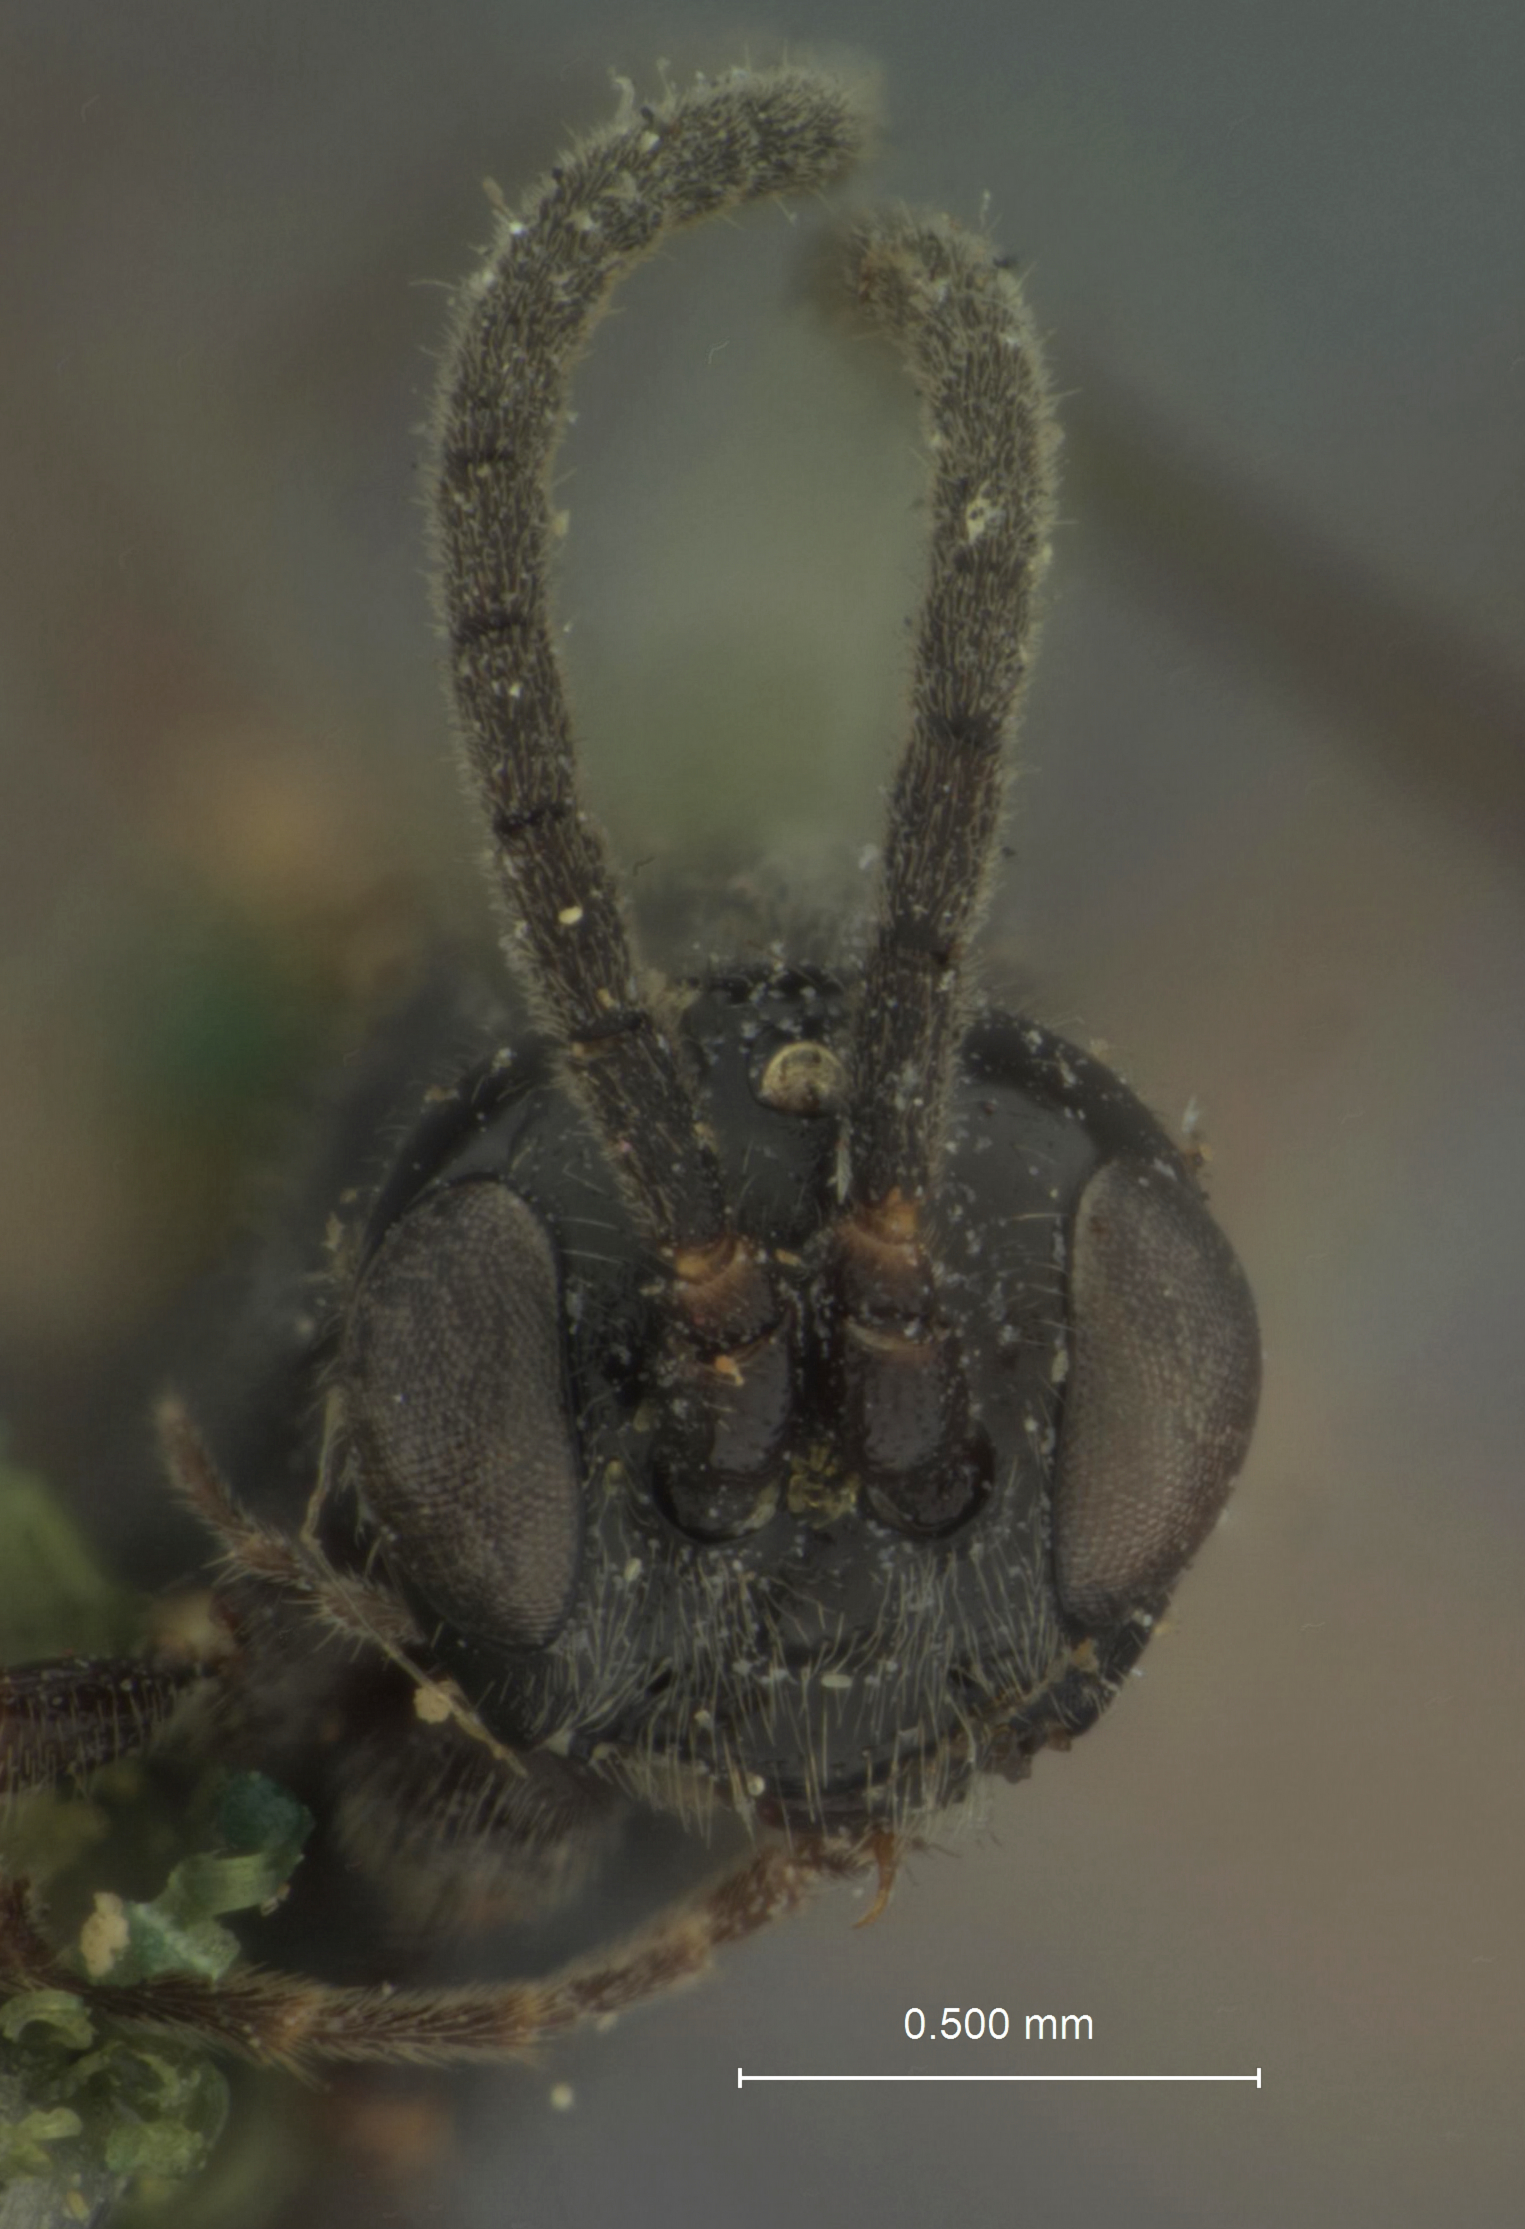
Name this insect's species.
Exolytus perplexus
